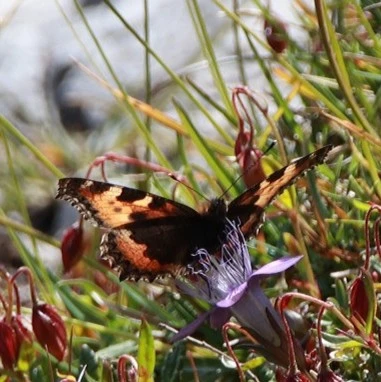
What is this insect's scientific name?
Aglais urticae
